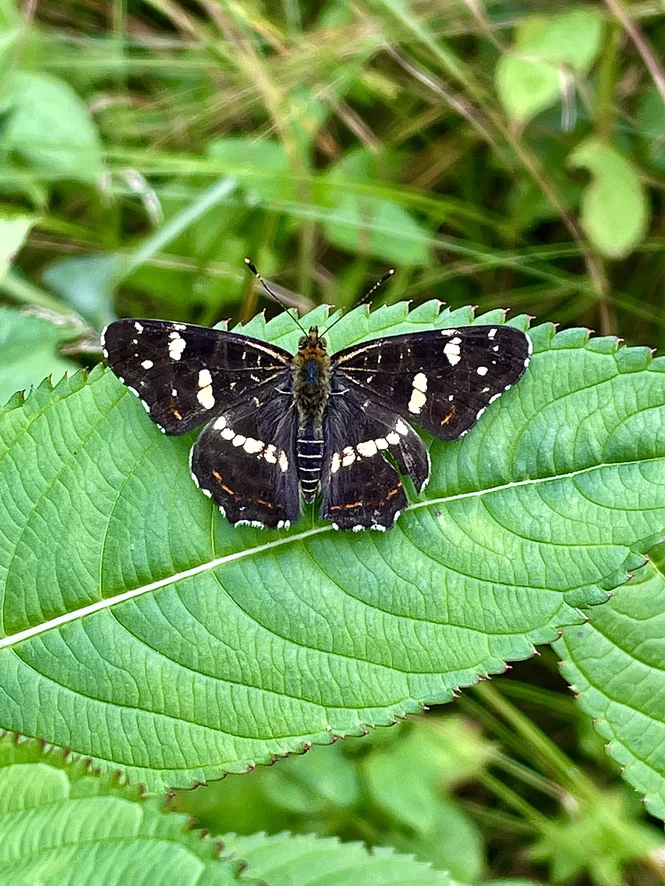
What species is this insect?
Araschnia levana
